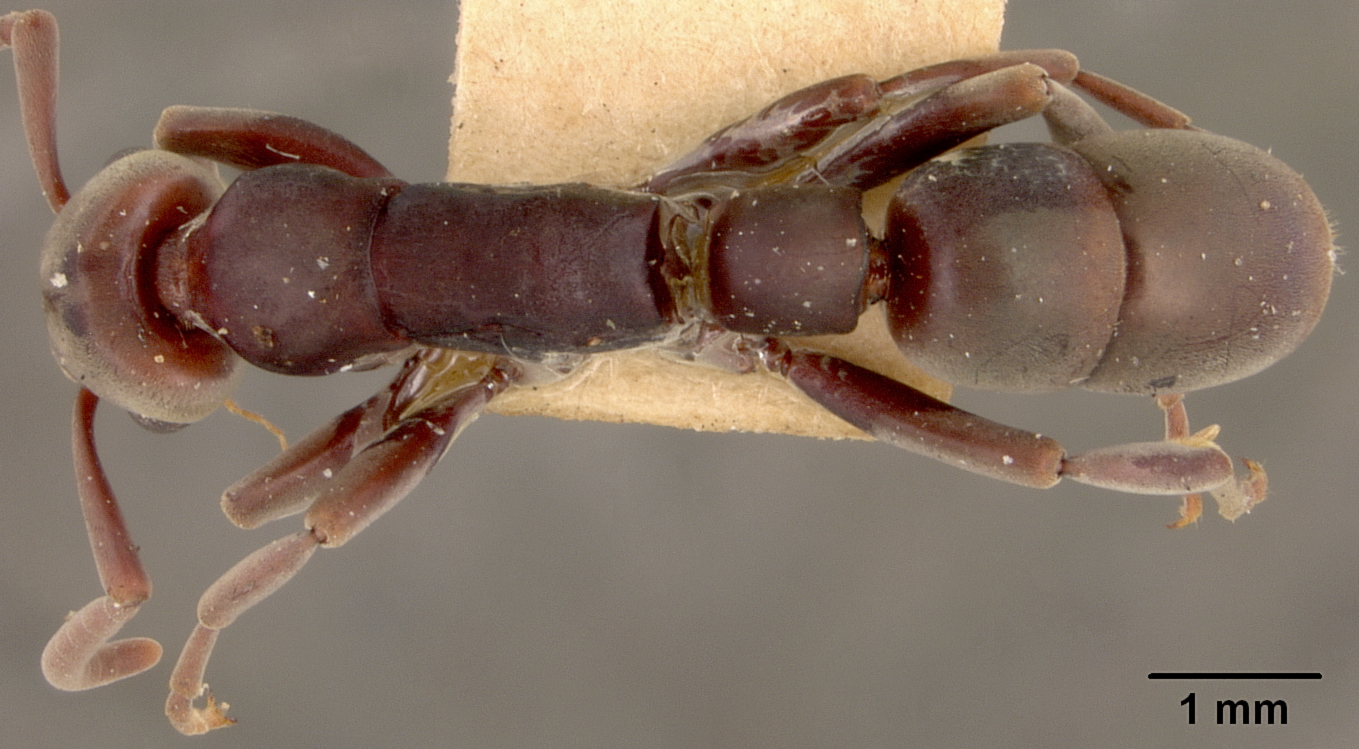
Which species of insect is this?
Platythyrea strenua
